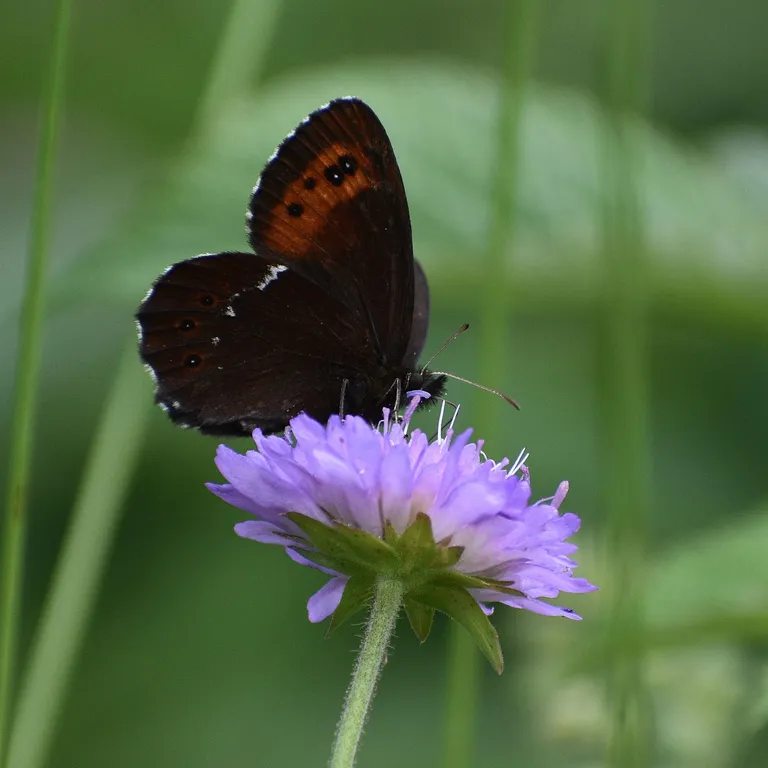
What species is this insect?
Erebia ligea
